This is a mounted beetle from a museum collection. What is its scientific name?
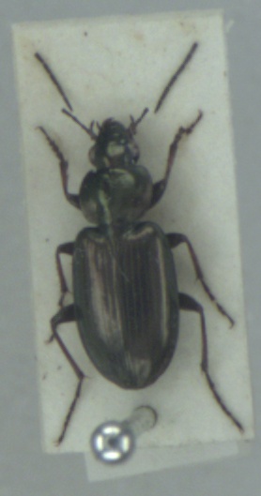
Agonum muelleri
